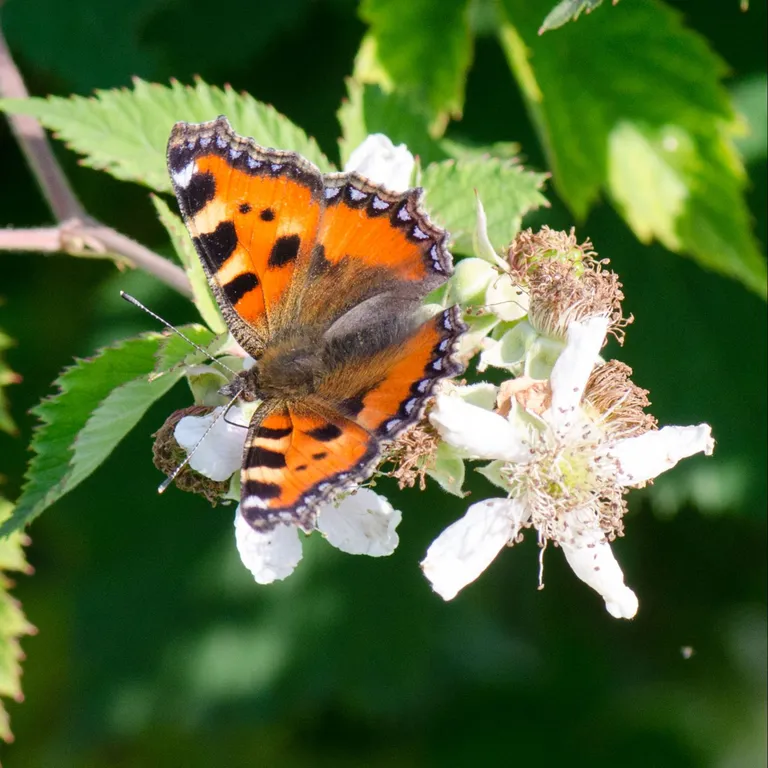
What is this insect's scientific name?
Aglais urticae
